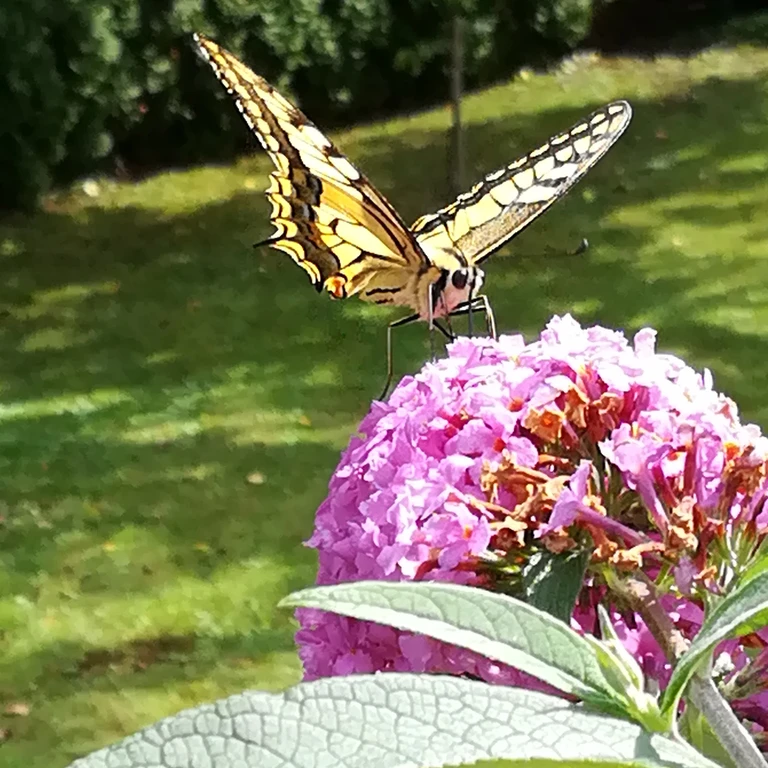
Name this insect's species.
Papilio machaon
